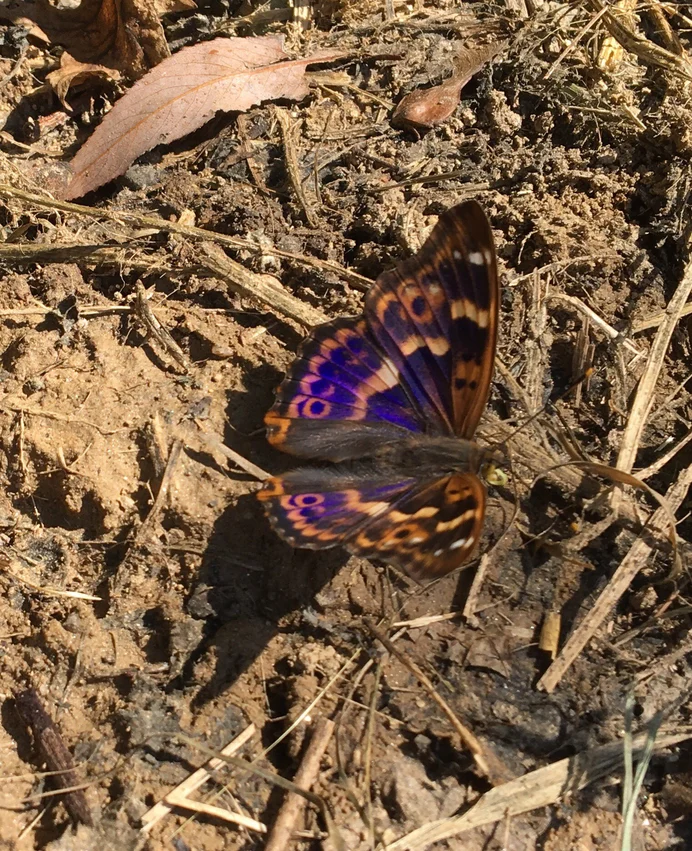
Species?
Apatura ilia
